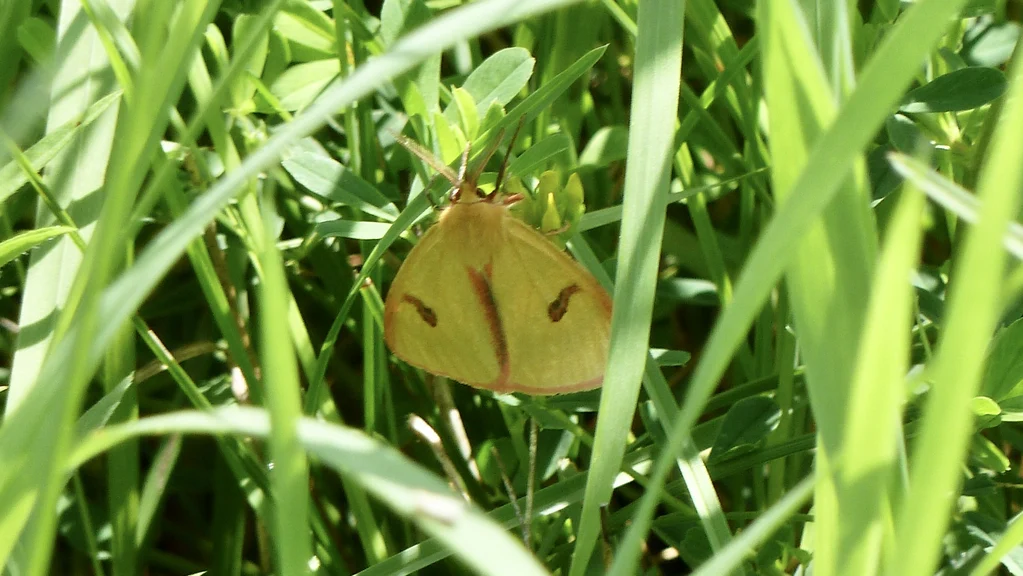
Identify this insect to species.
Diacrisia sannio
